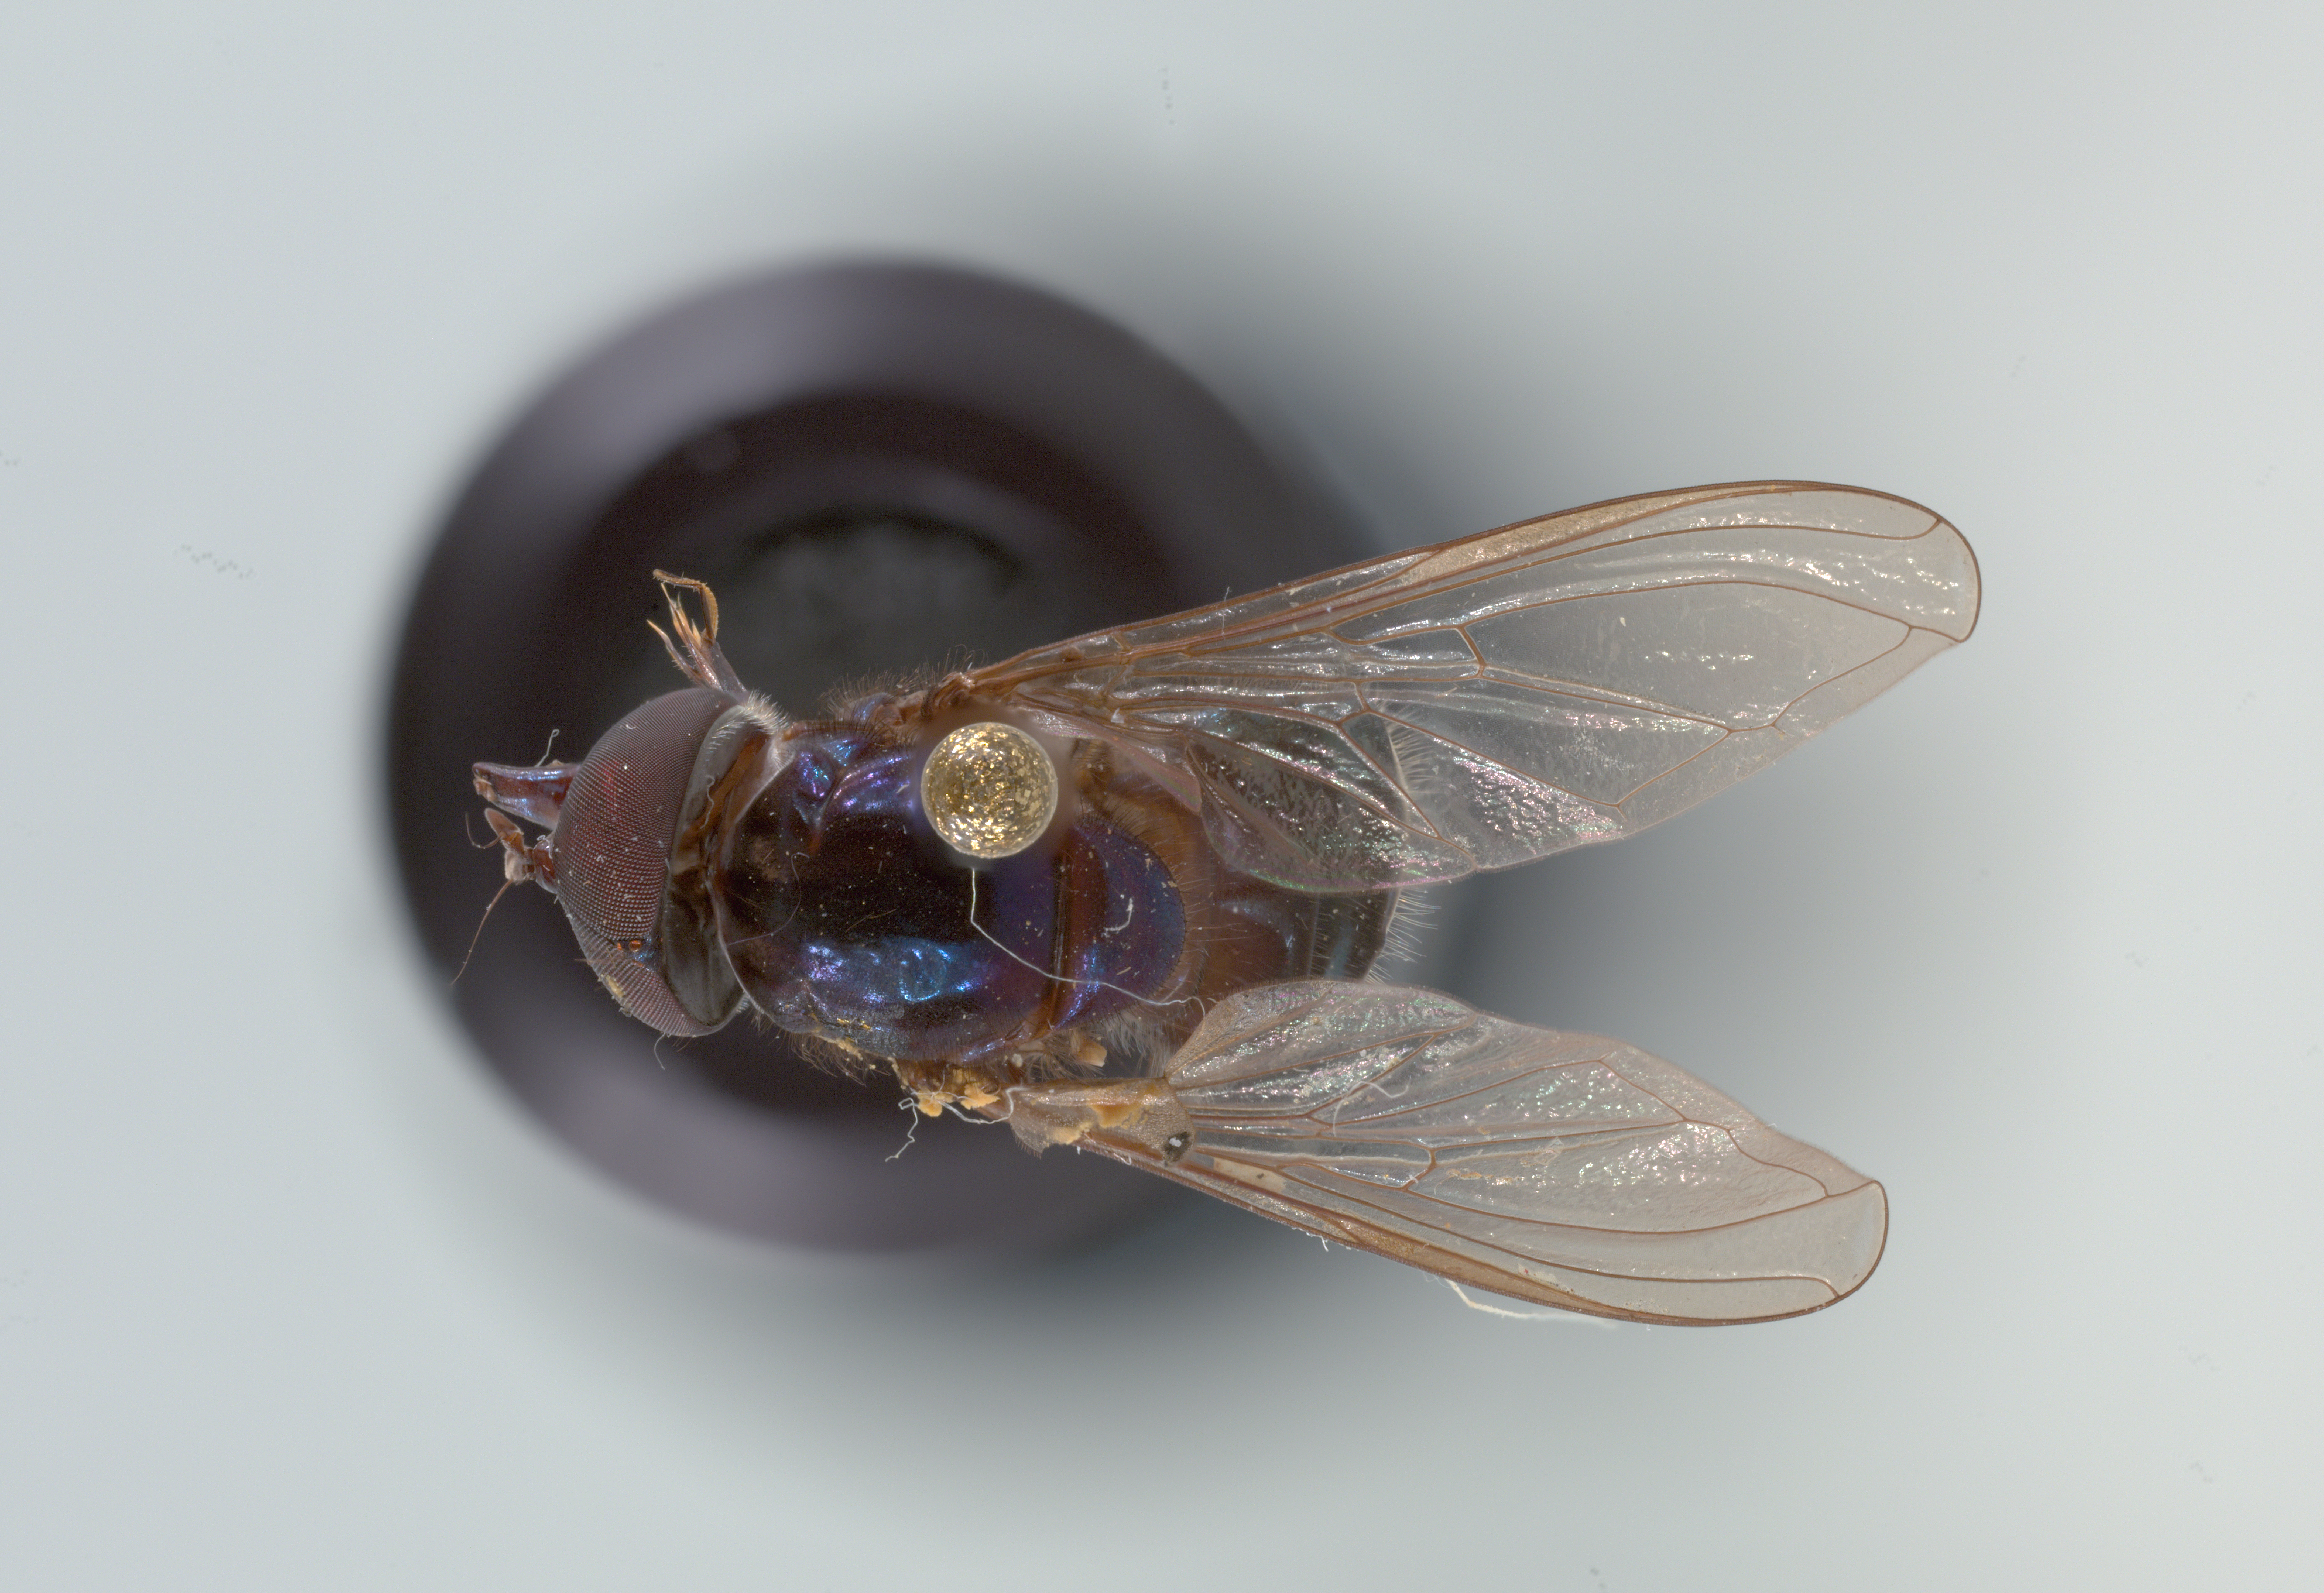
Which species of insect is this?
Rhingia cyanoprora
